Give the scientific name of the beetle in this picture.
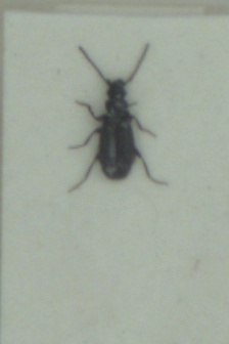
Microlestes maurus
